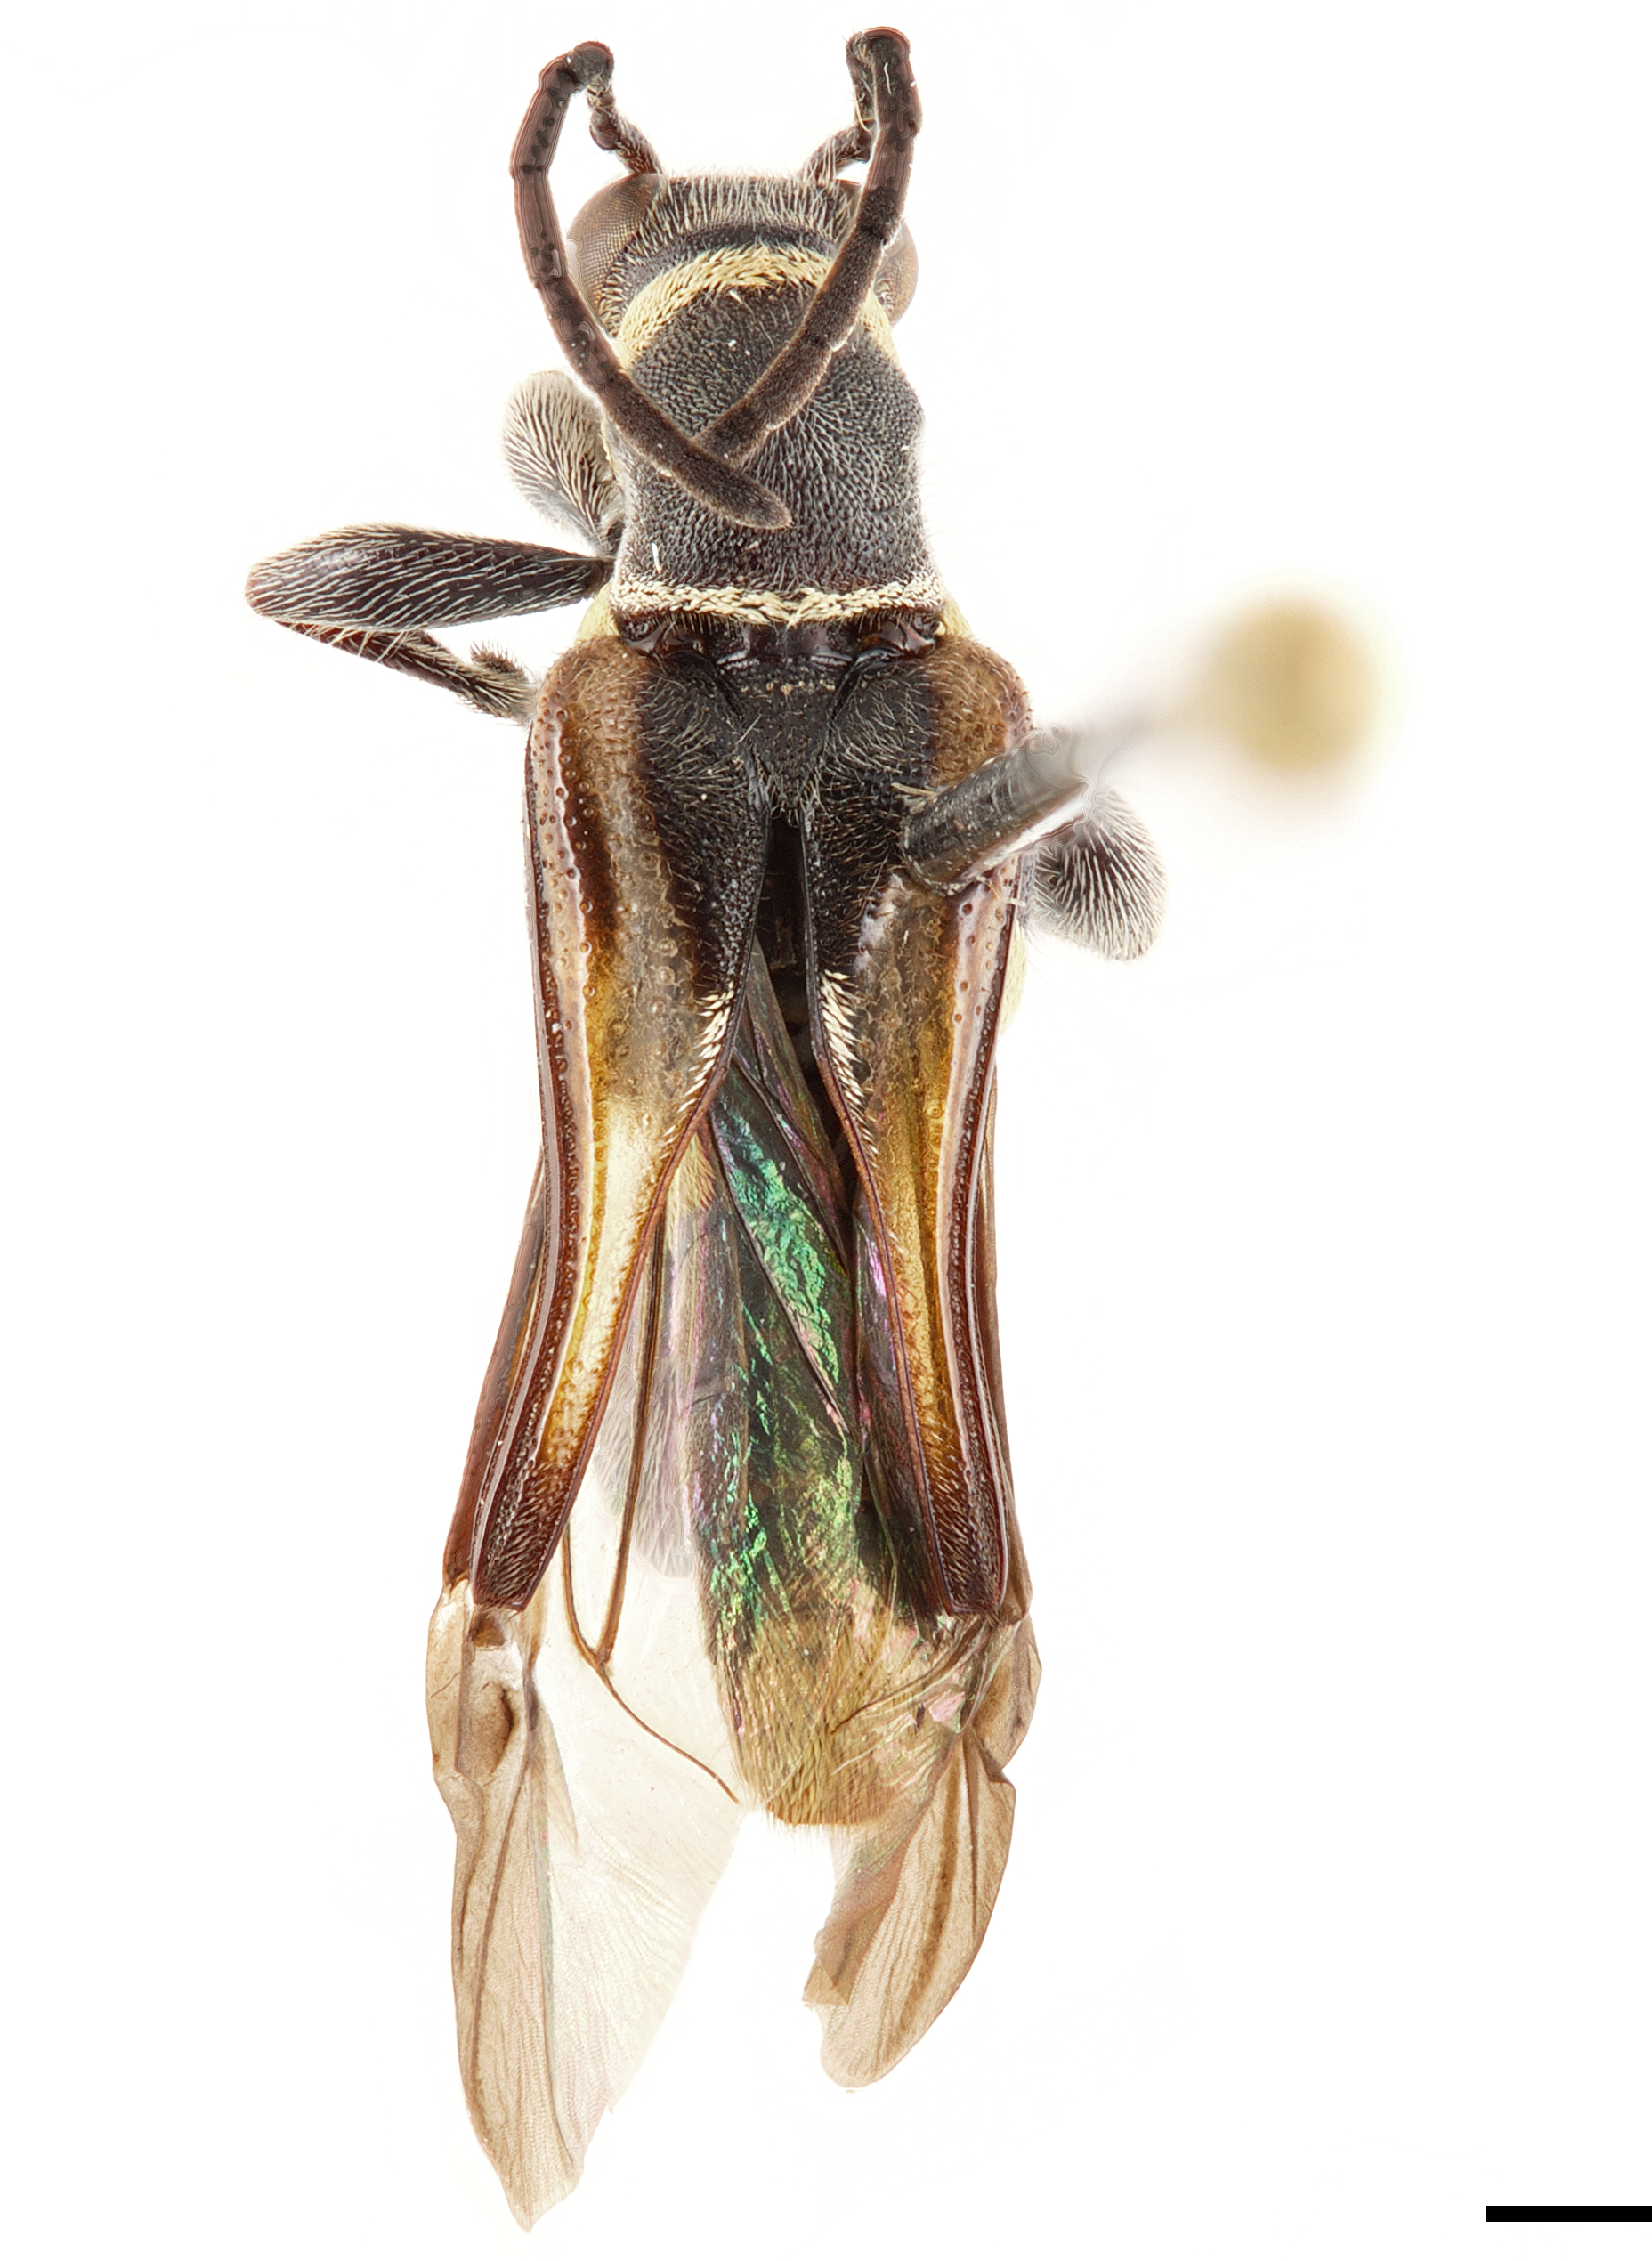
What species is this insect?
Eccrisis collaris
